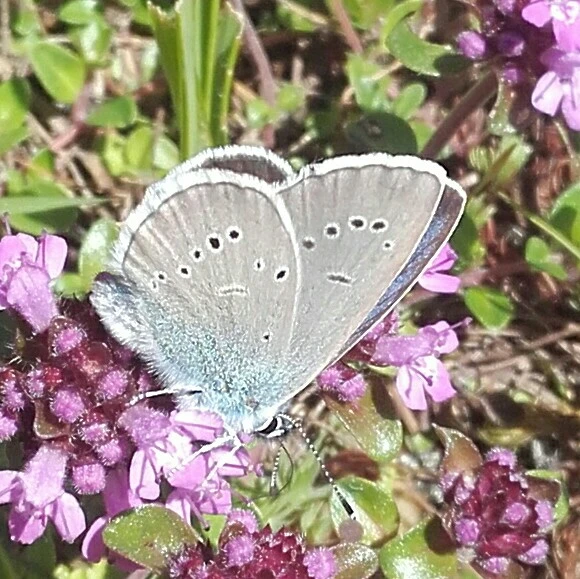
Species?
Cyaniris semiargus
